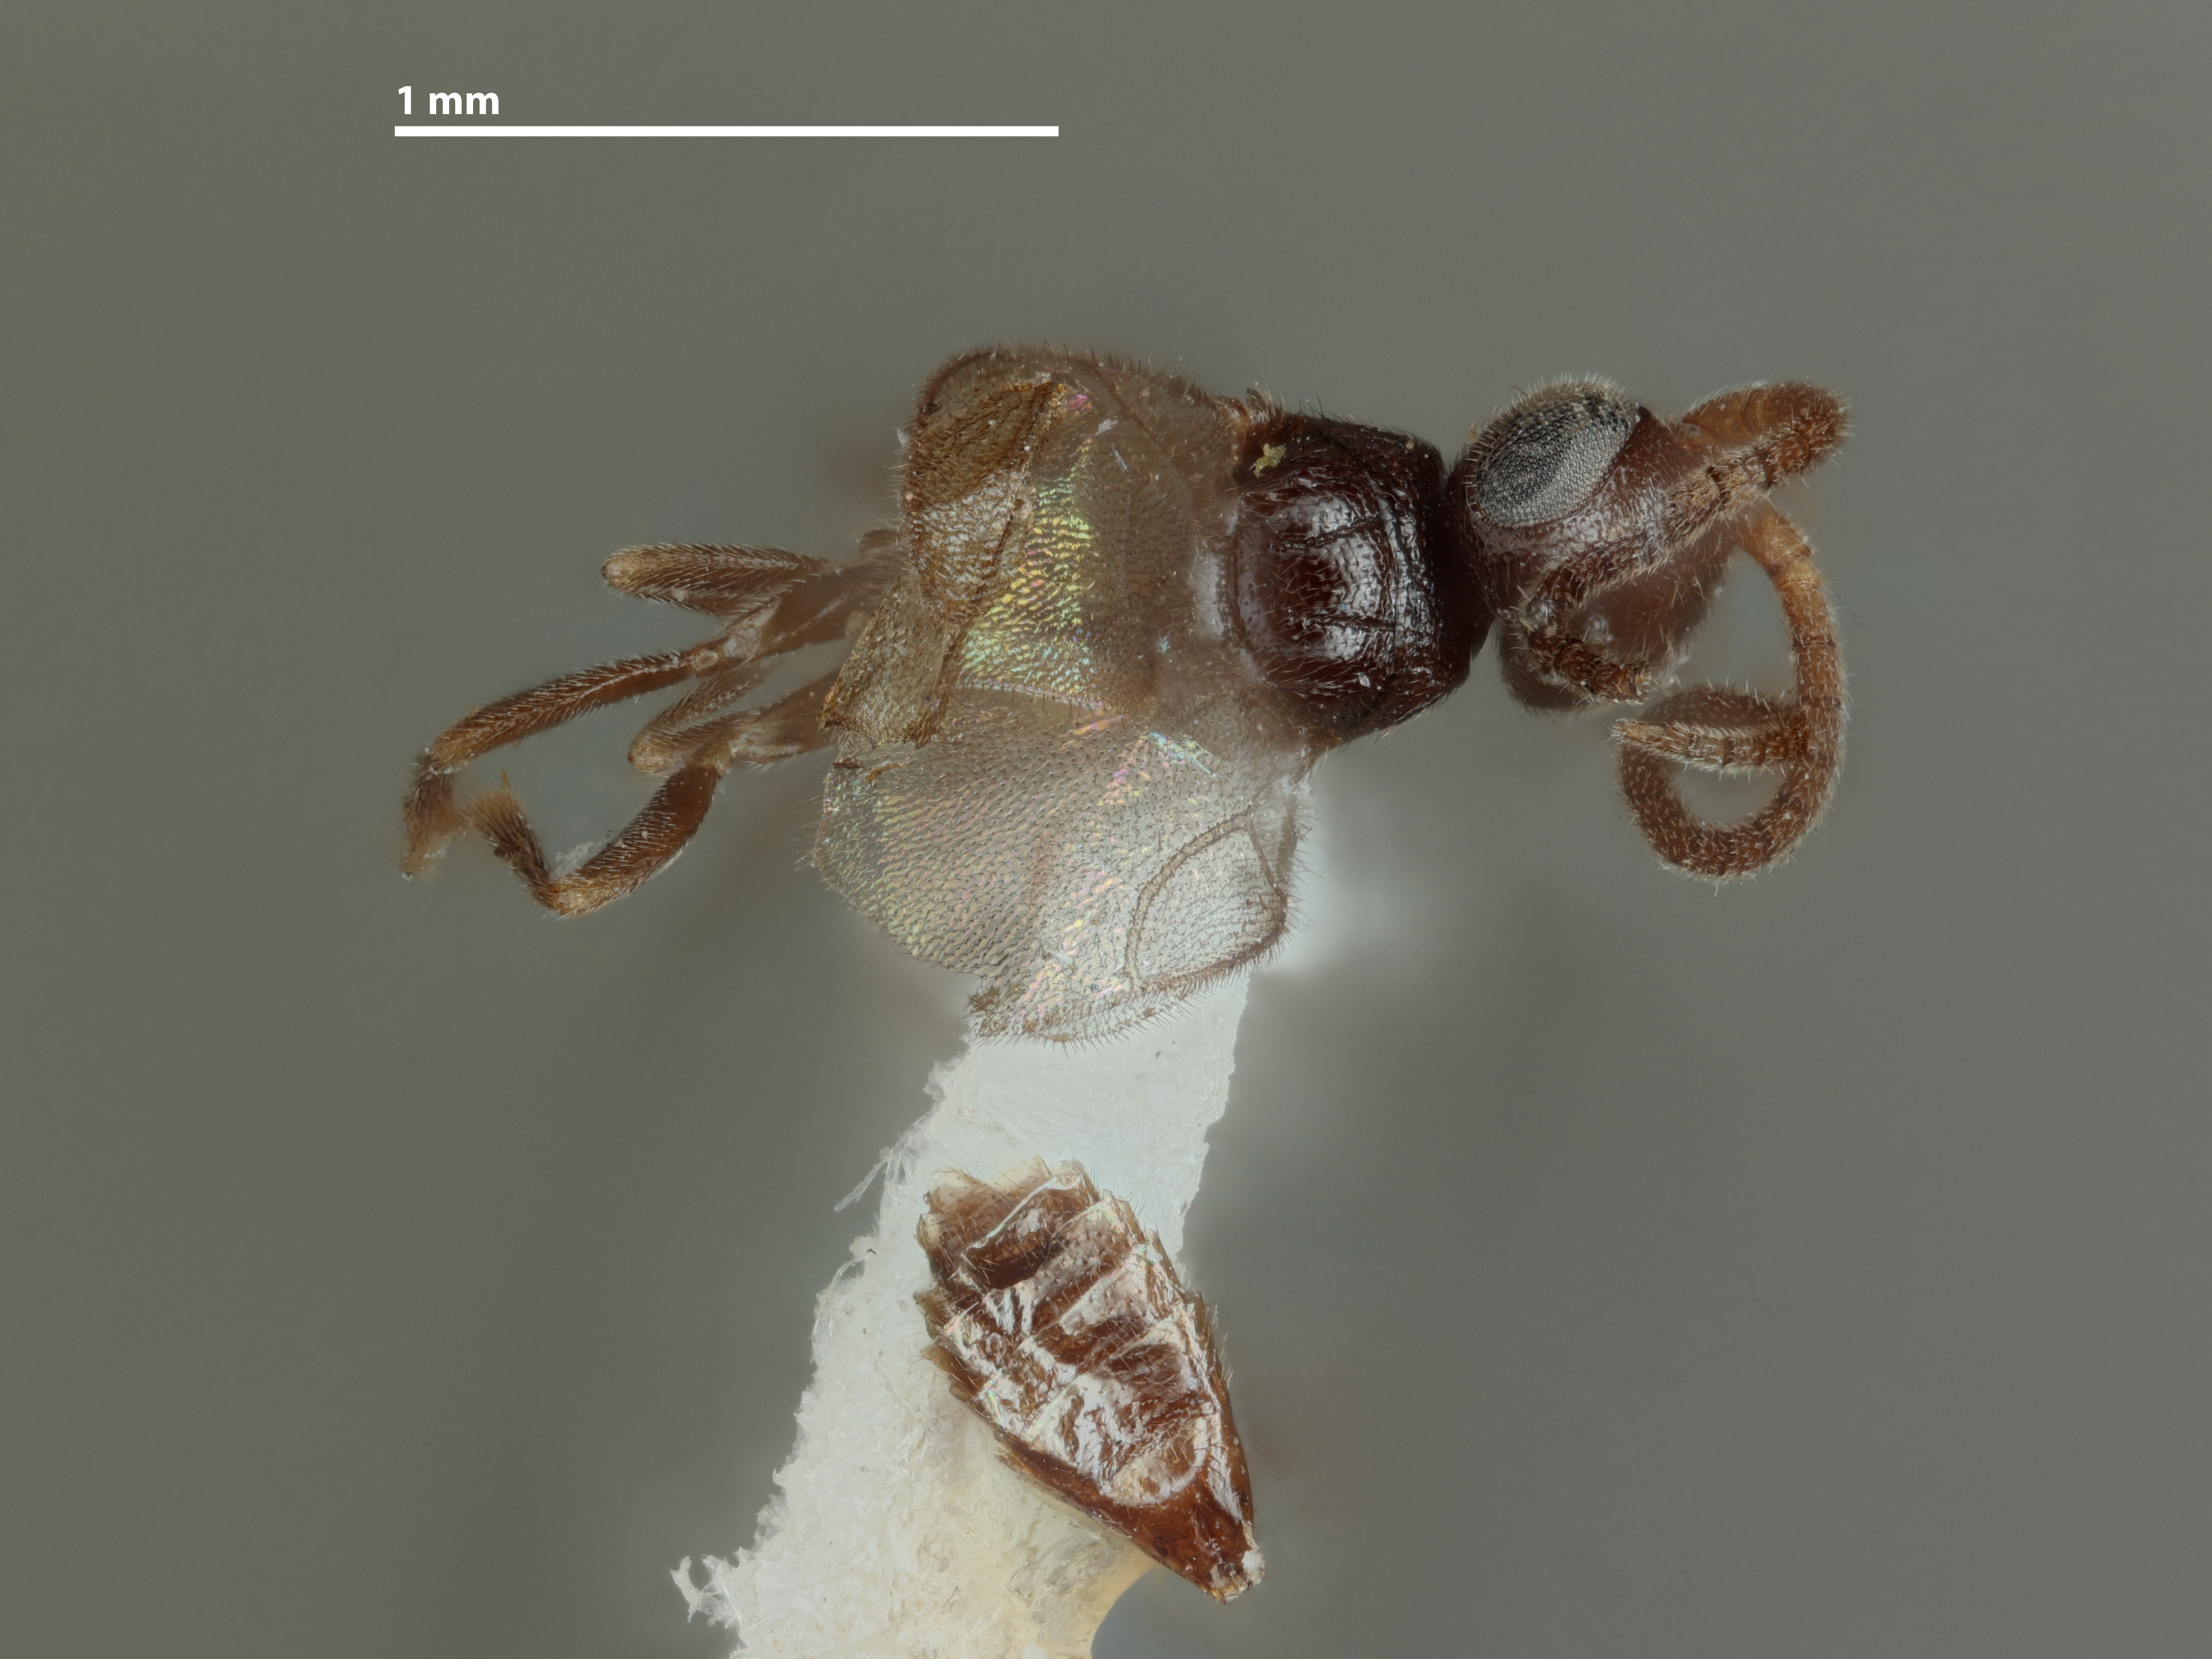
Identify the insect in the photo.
Probethylus mexicanus
